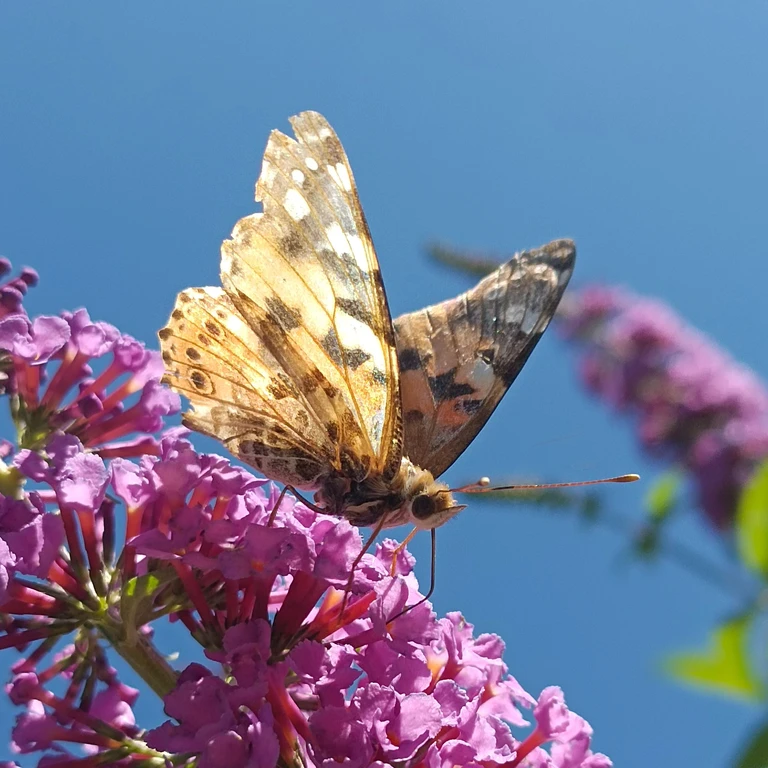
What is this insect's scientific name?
Vanessa cardui
